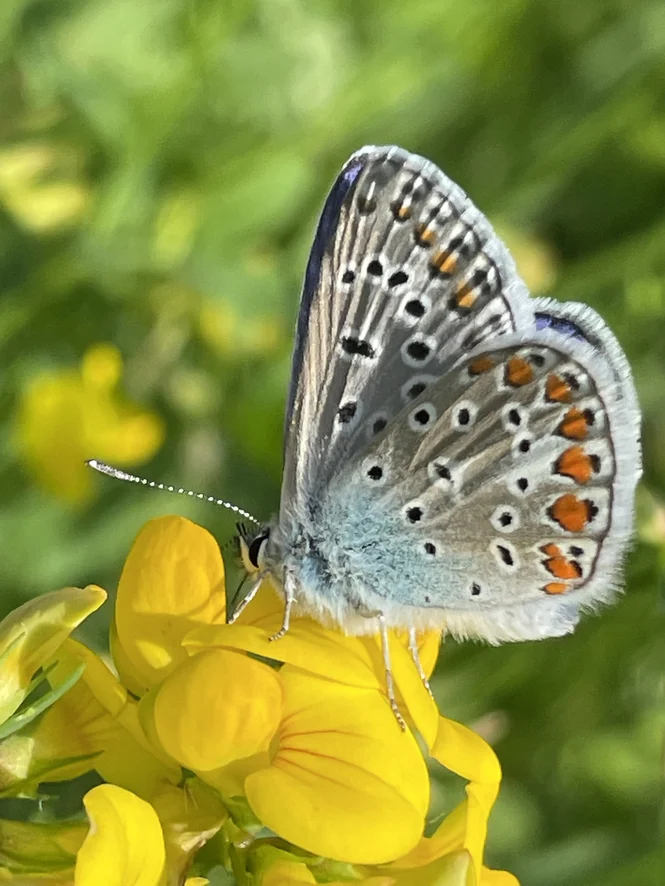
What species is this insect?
Polyommatus icarus
